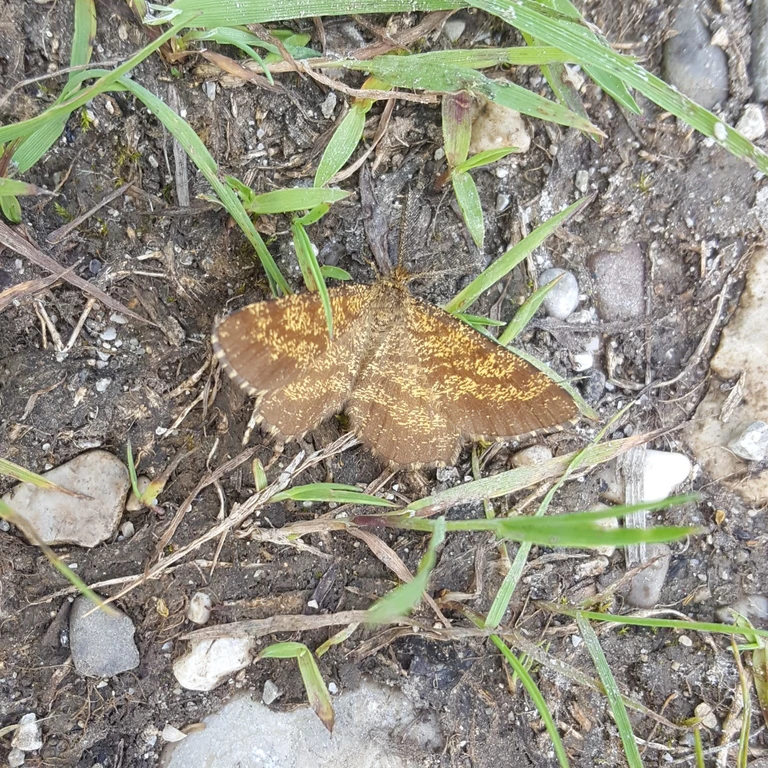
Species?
Ematurga atomaria
